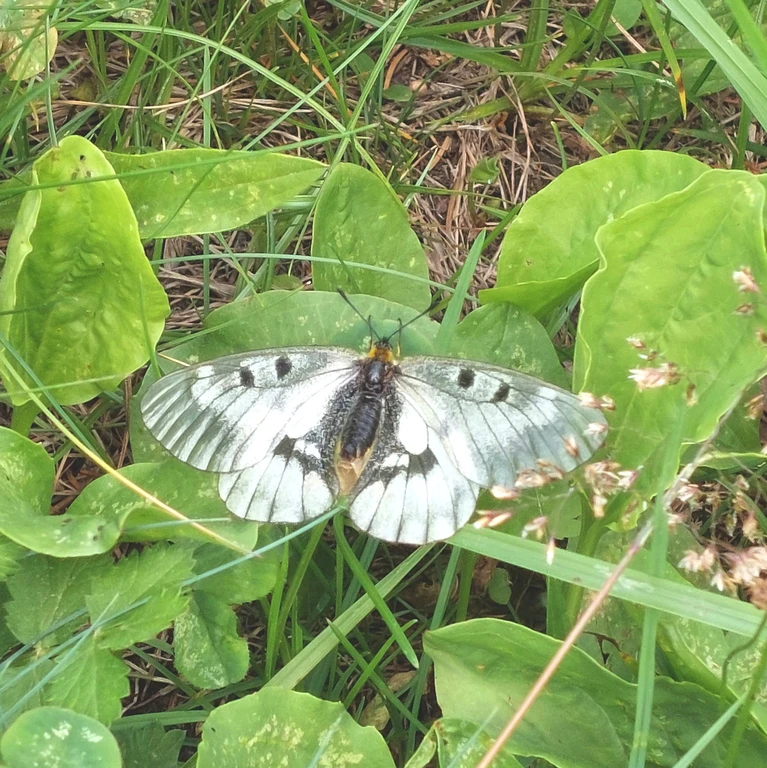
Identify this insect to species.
Parnassius mnemosyne
